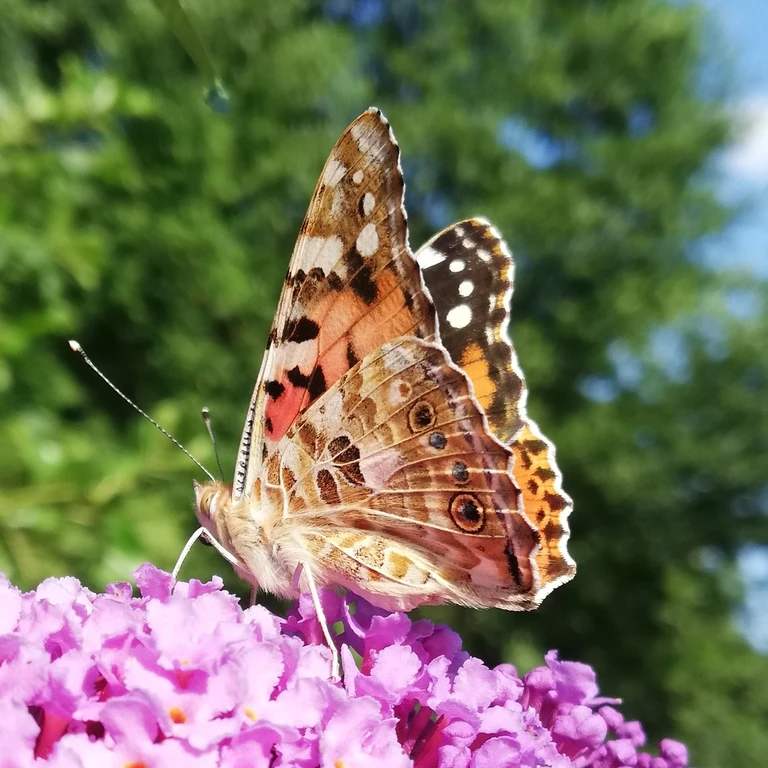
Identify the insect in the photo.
Vanessa cardui
